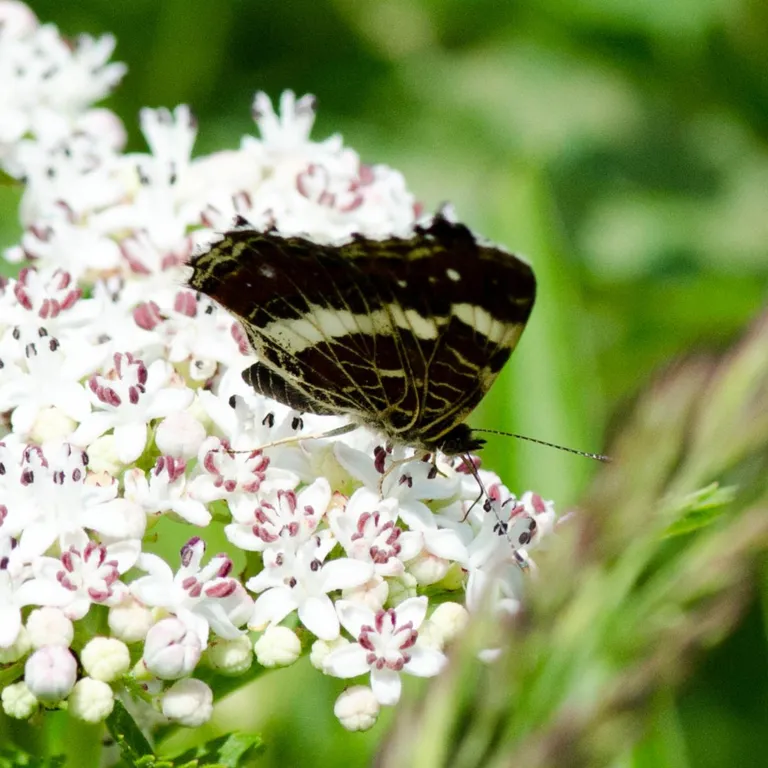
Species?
Araschnia levana
